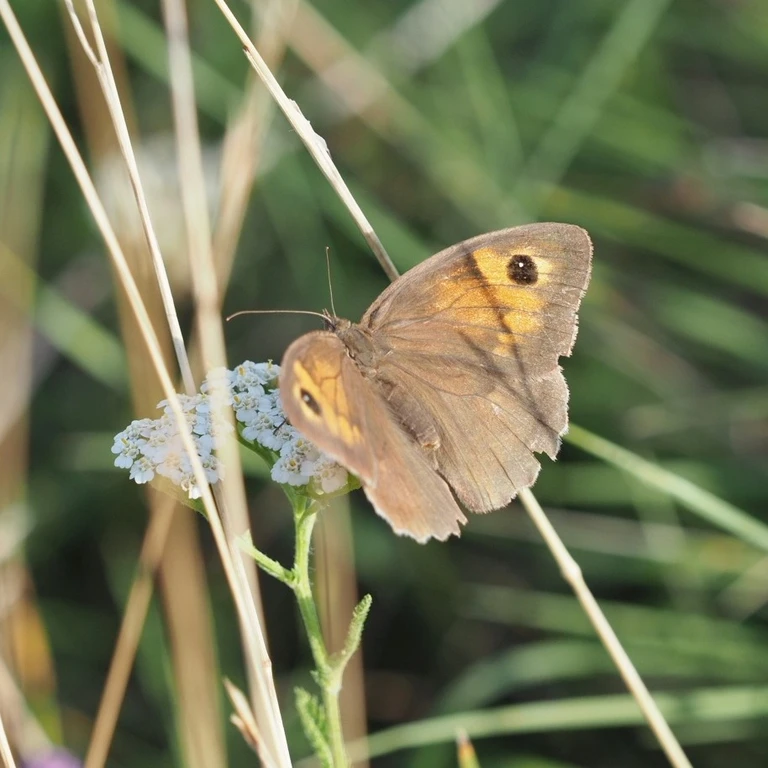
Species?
Maniola jurtina
